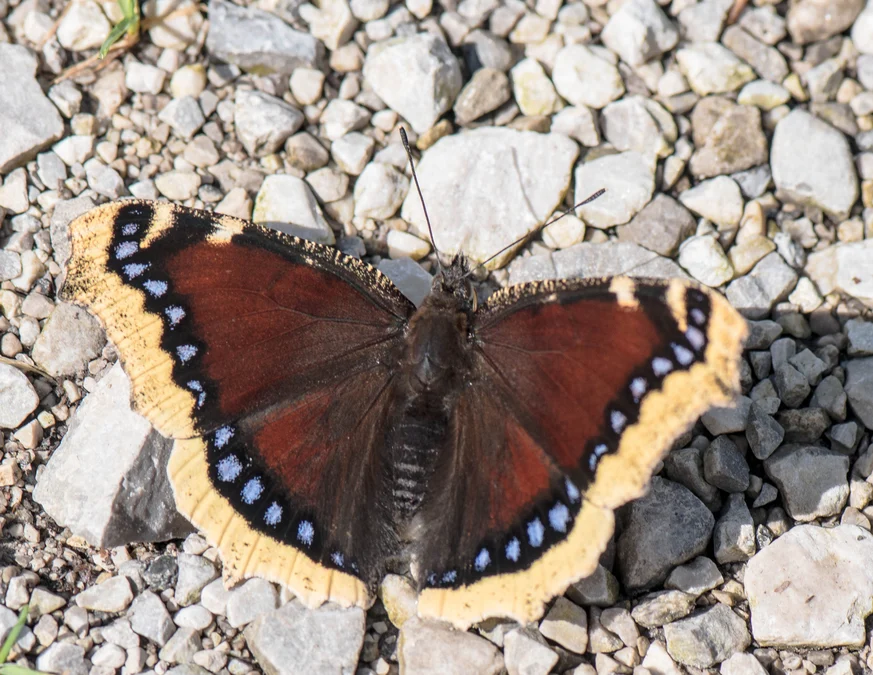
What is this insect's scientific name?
Nymphalis antiopa
